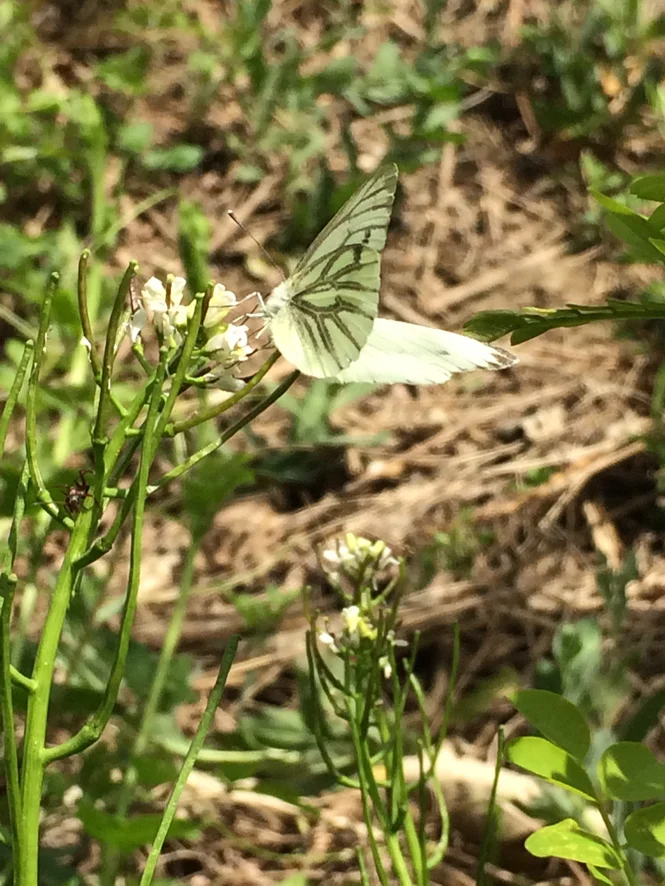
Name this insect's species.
Pieris napi
